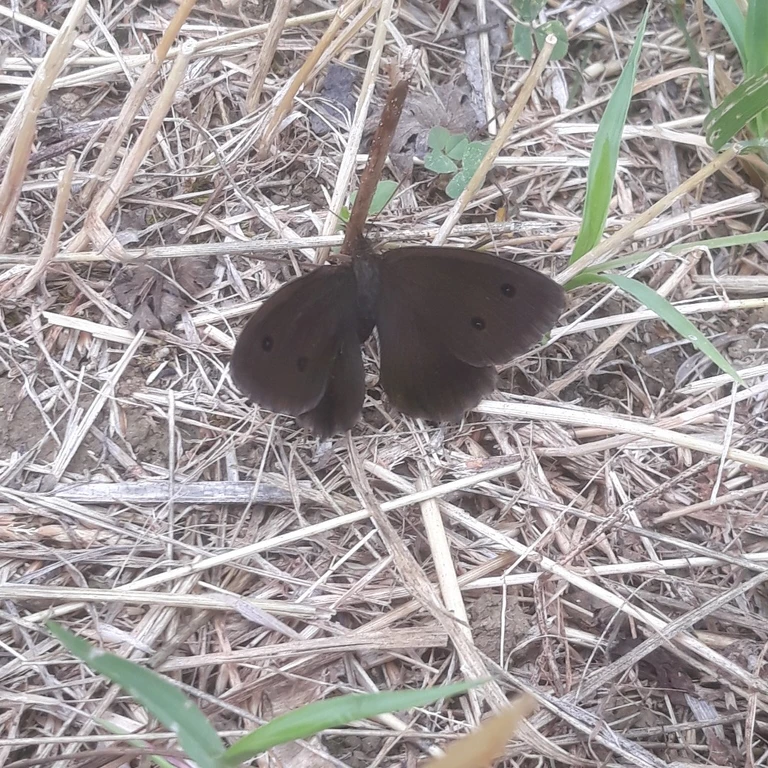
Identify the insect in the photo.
Minois dryas
